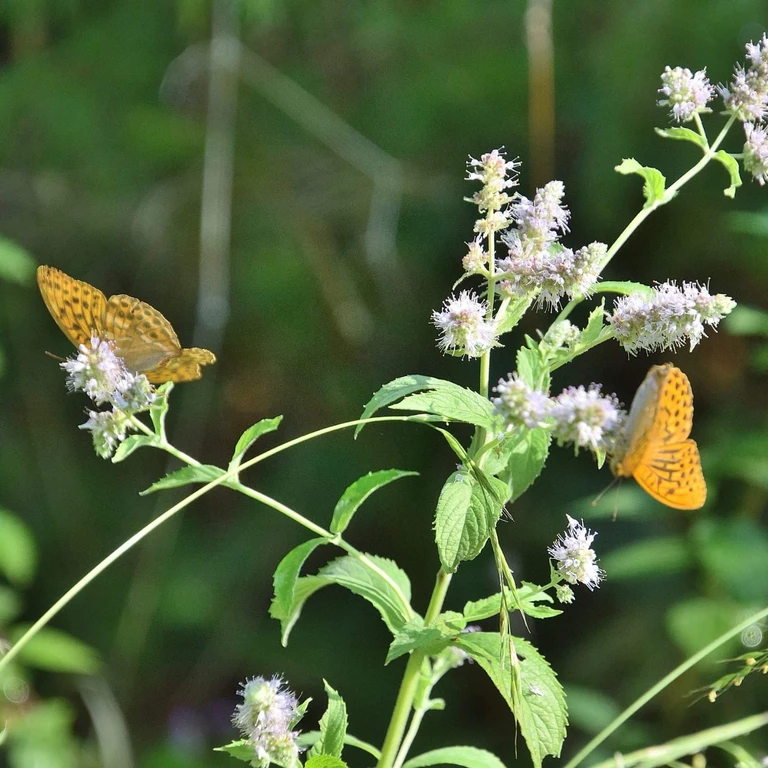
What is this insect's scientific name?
Argynnis paphia
